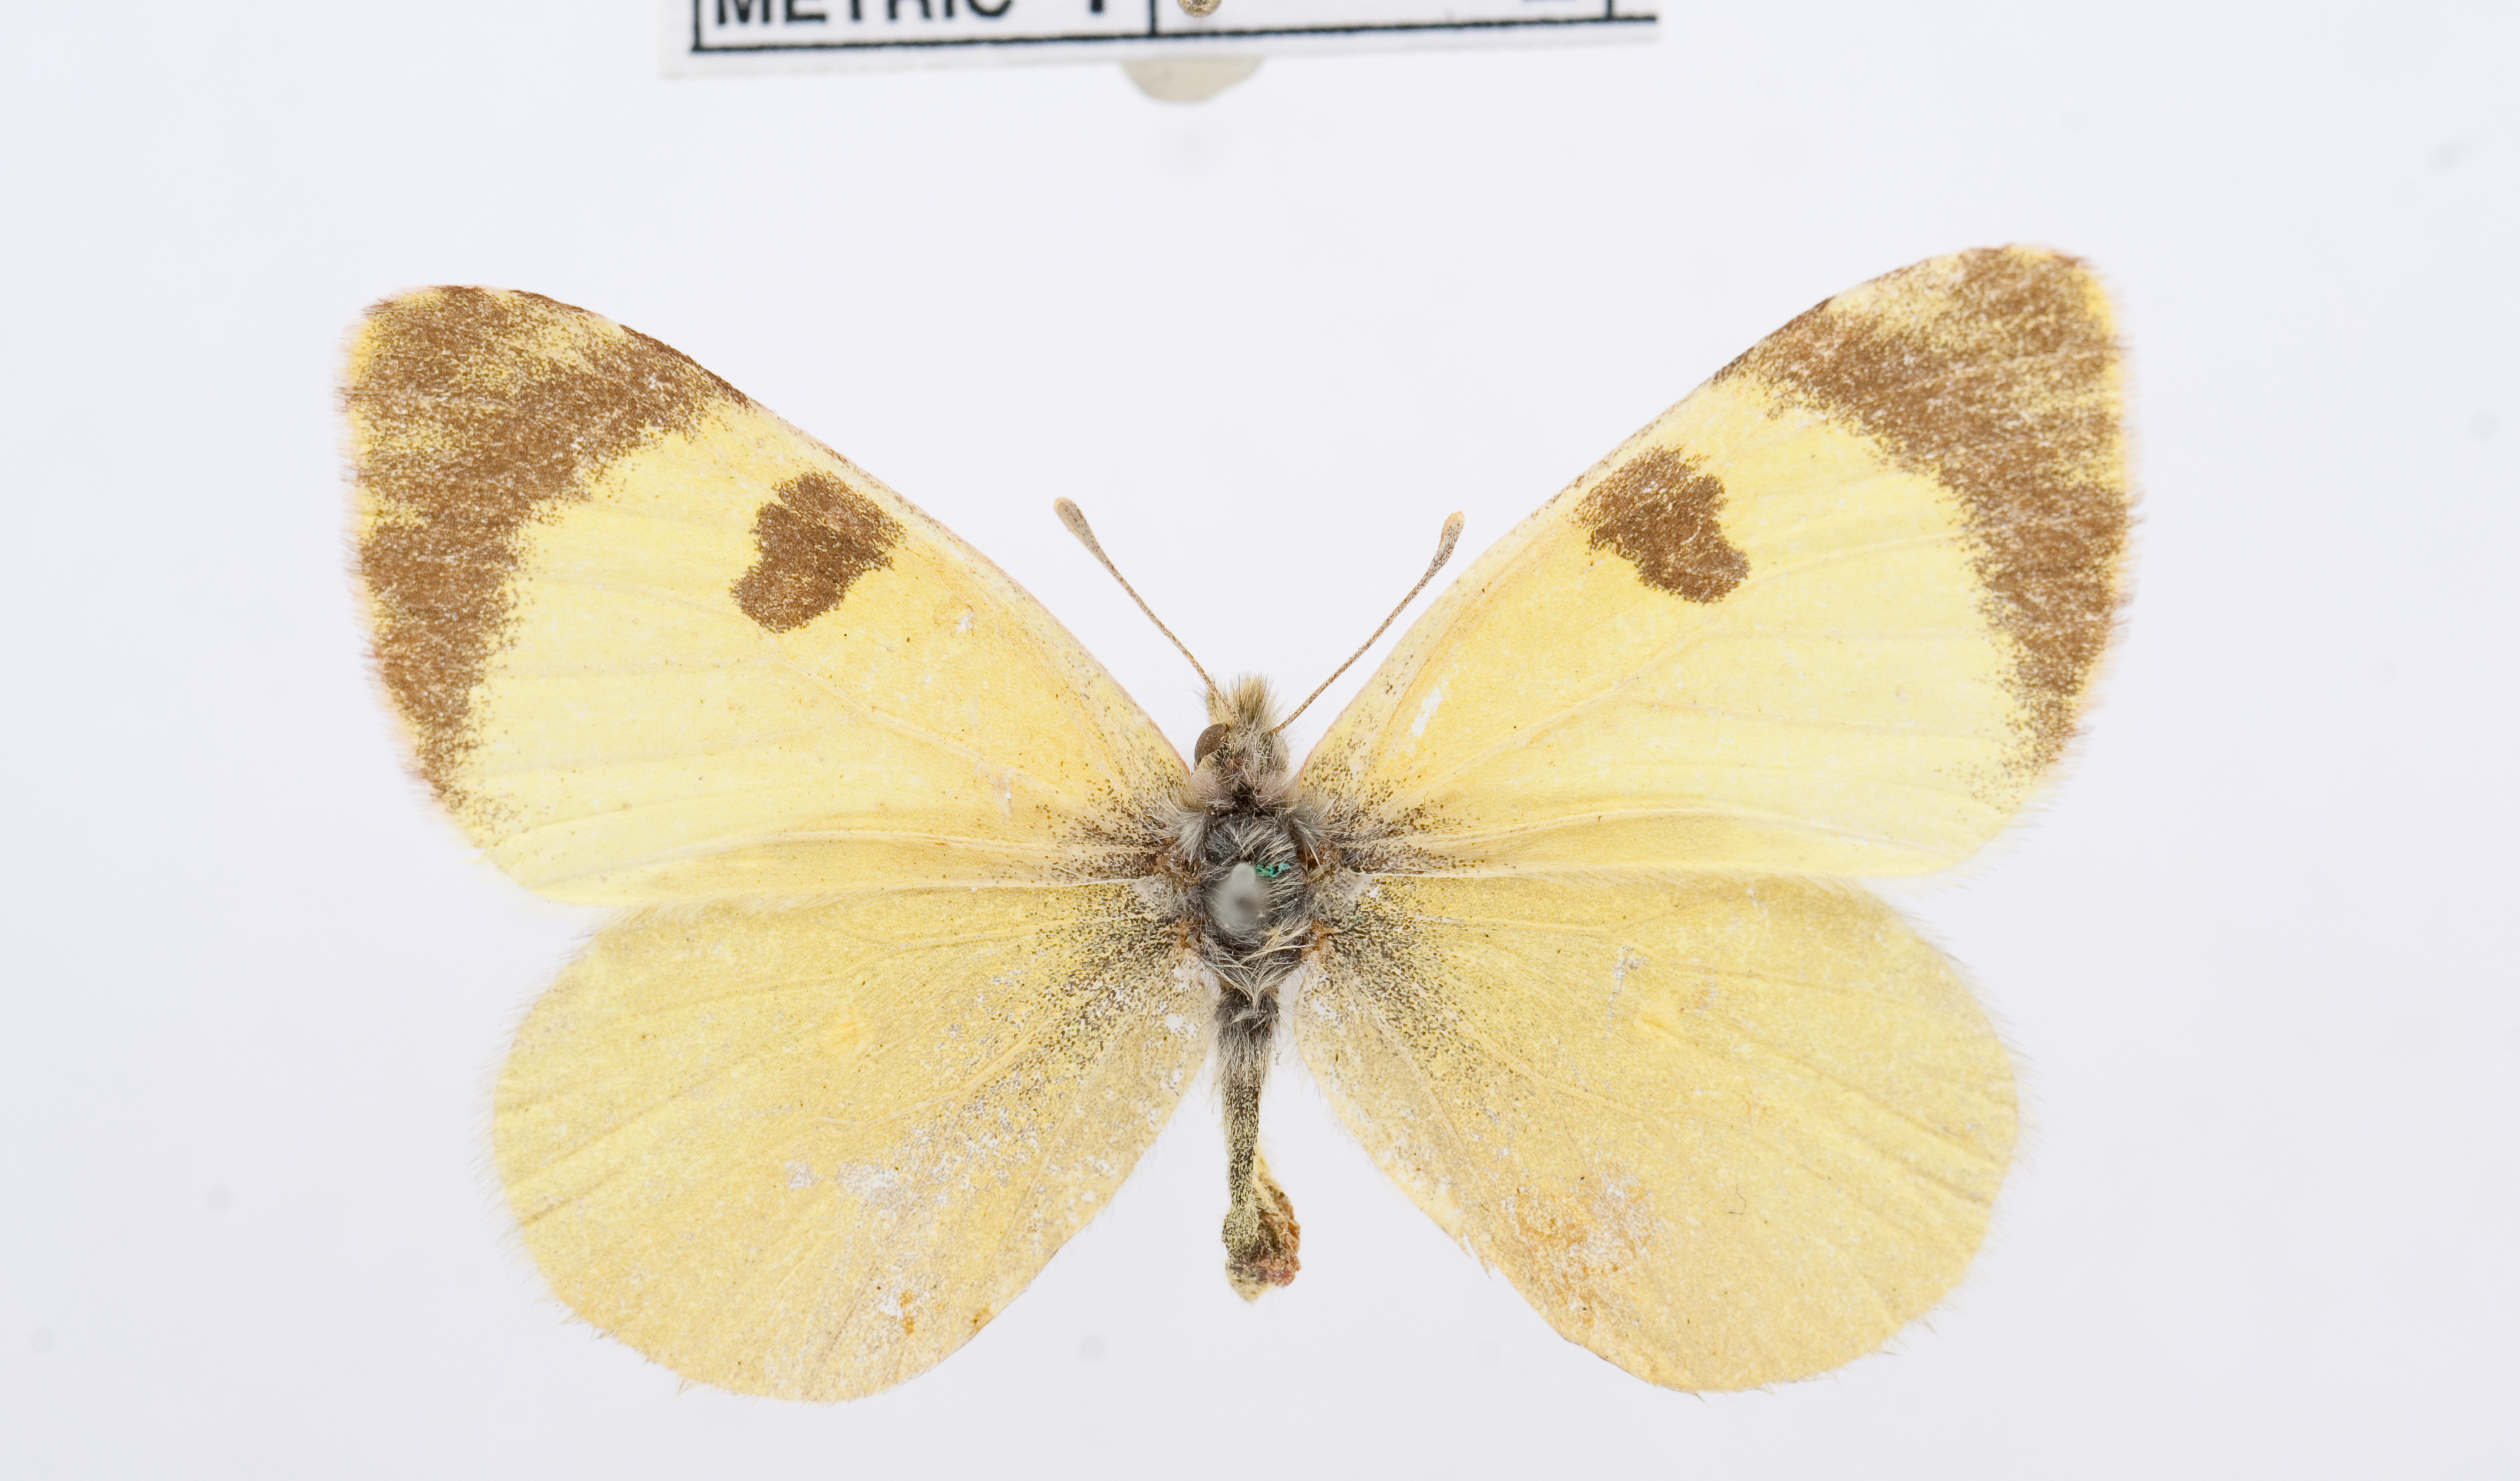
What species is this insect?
Euchloe charlonia
